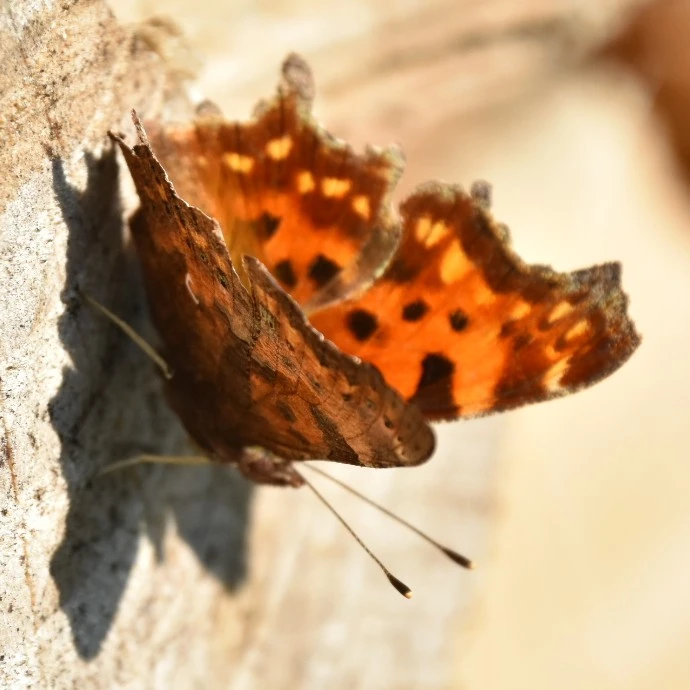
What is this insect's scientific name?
Polygonia c-album
